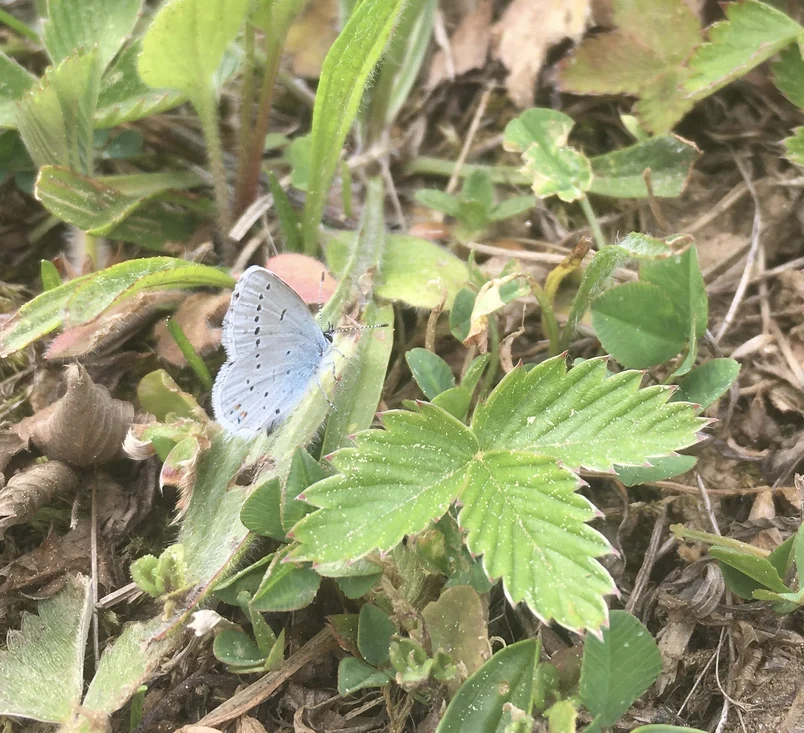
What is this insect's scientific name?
Cupido argiades (also Elkalyce argiades)
